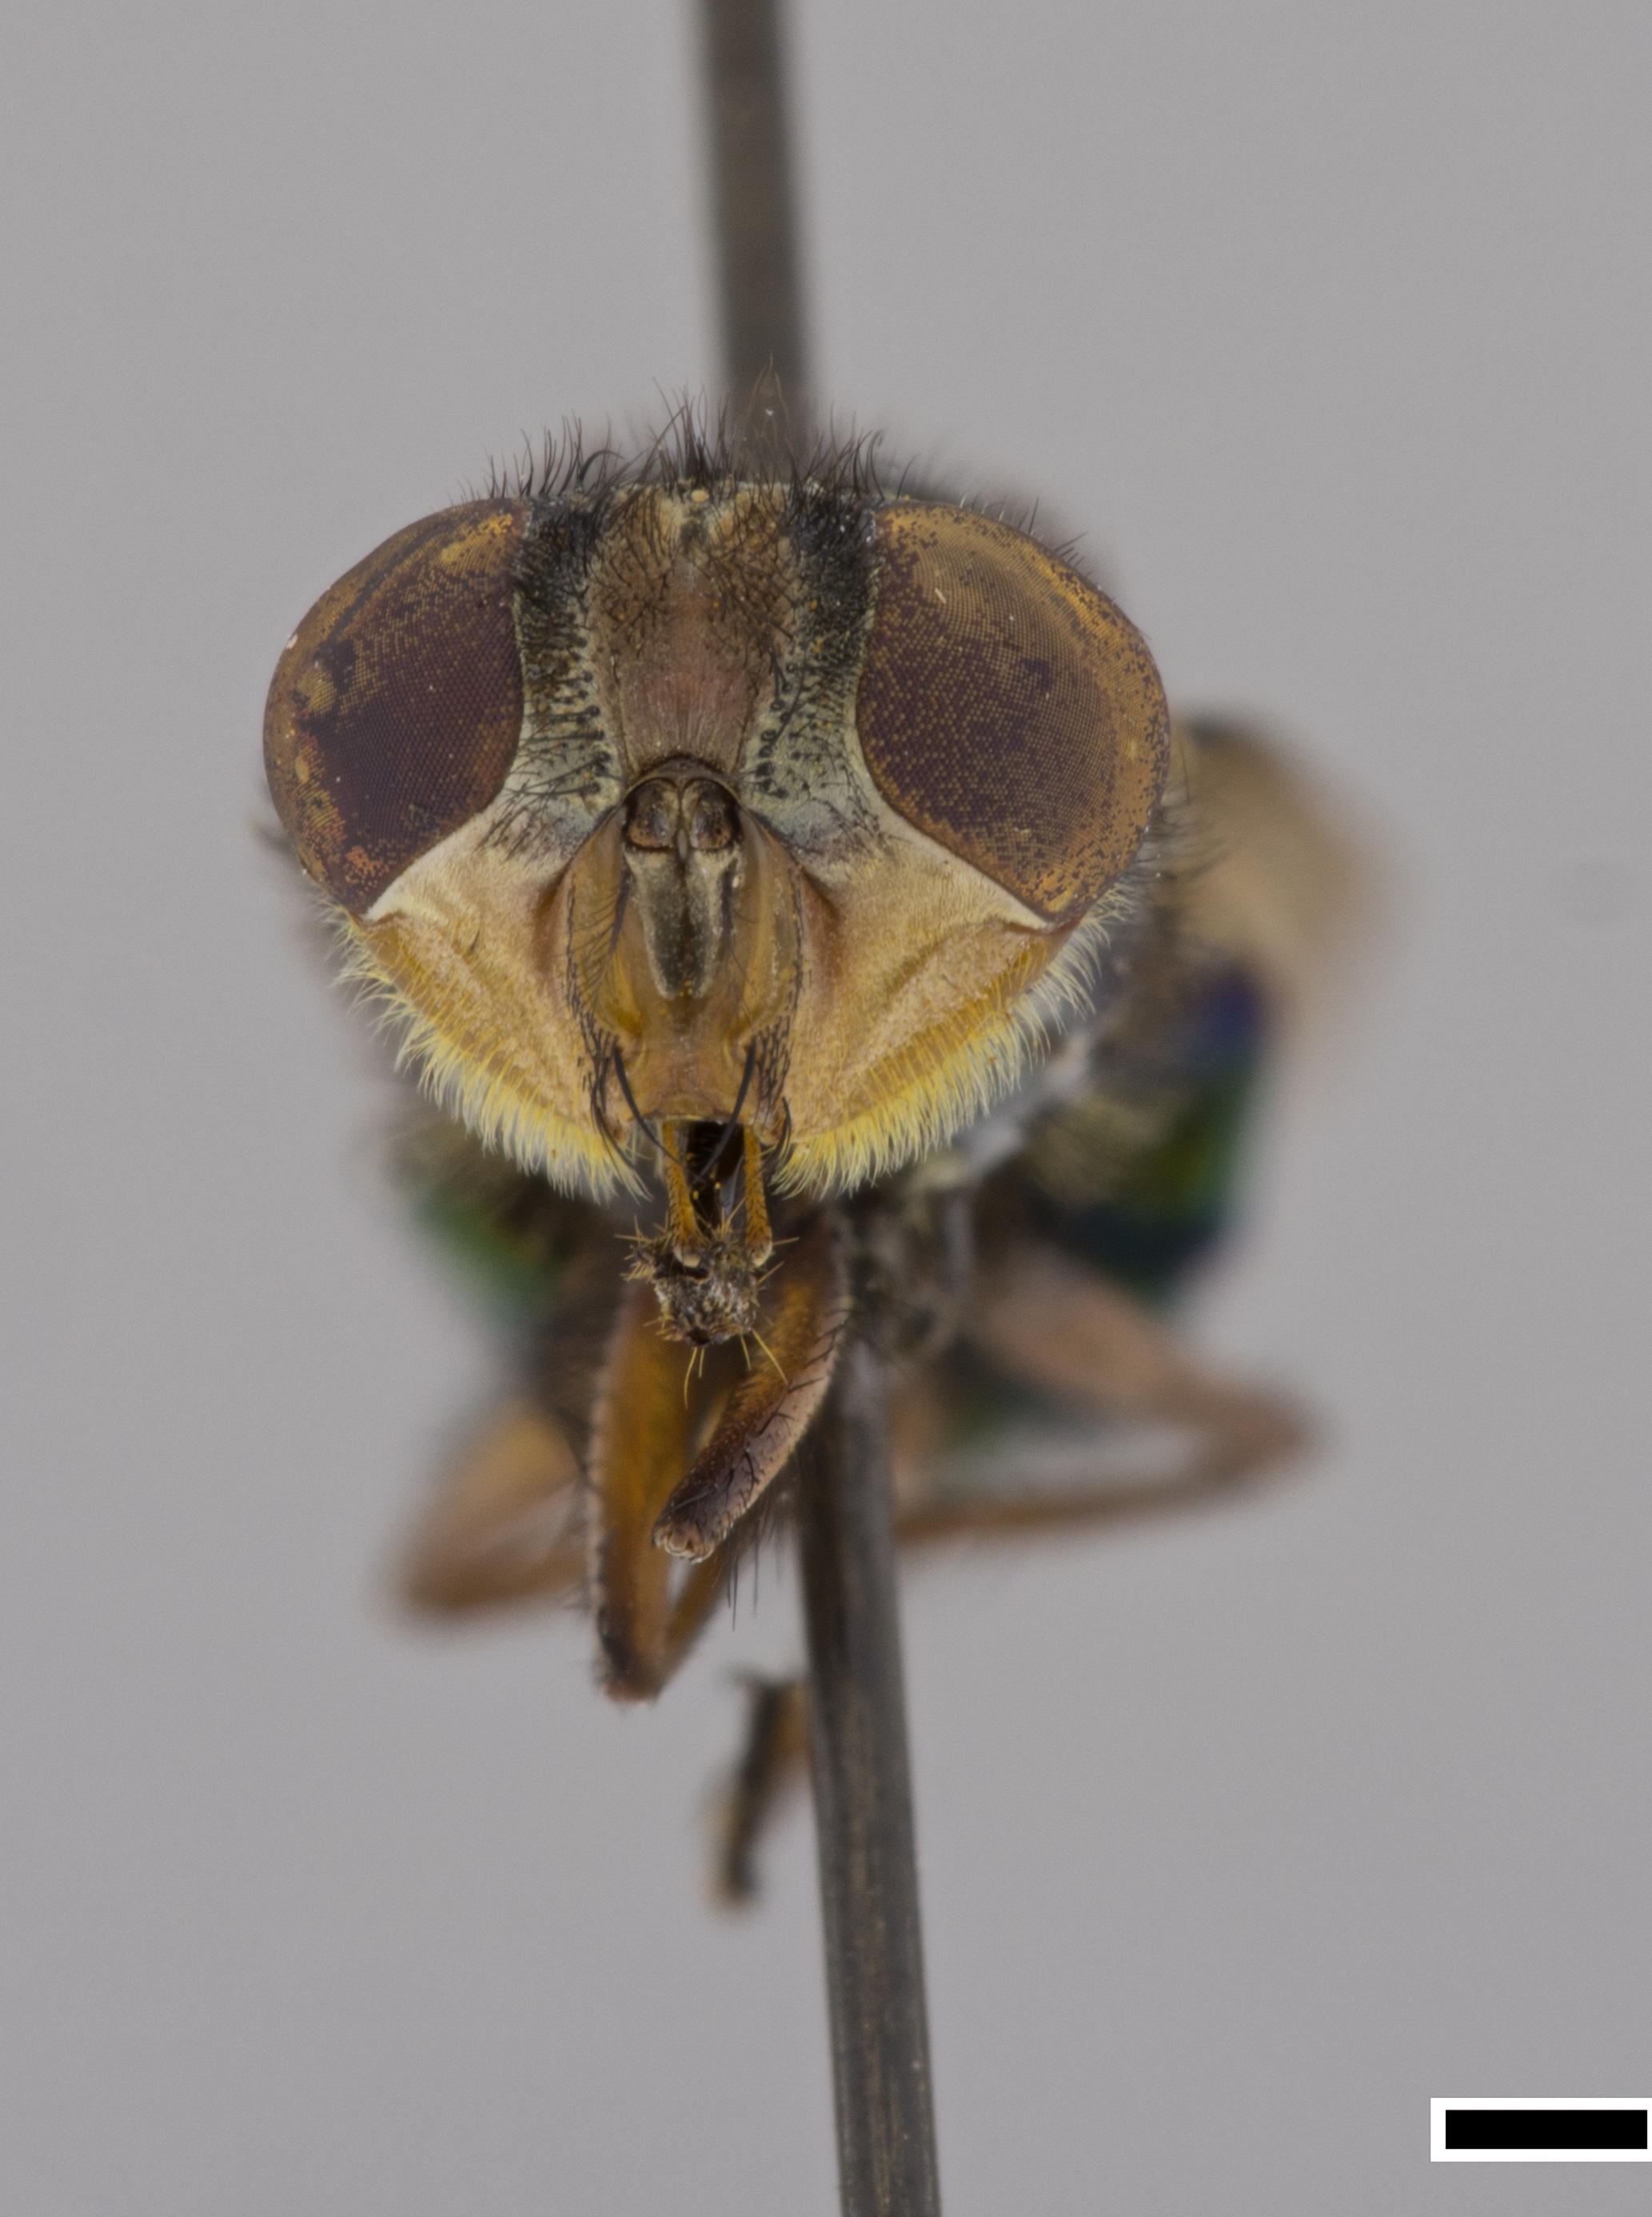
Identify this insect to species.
Compsomyiops melloi
